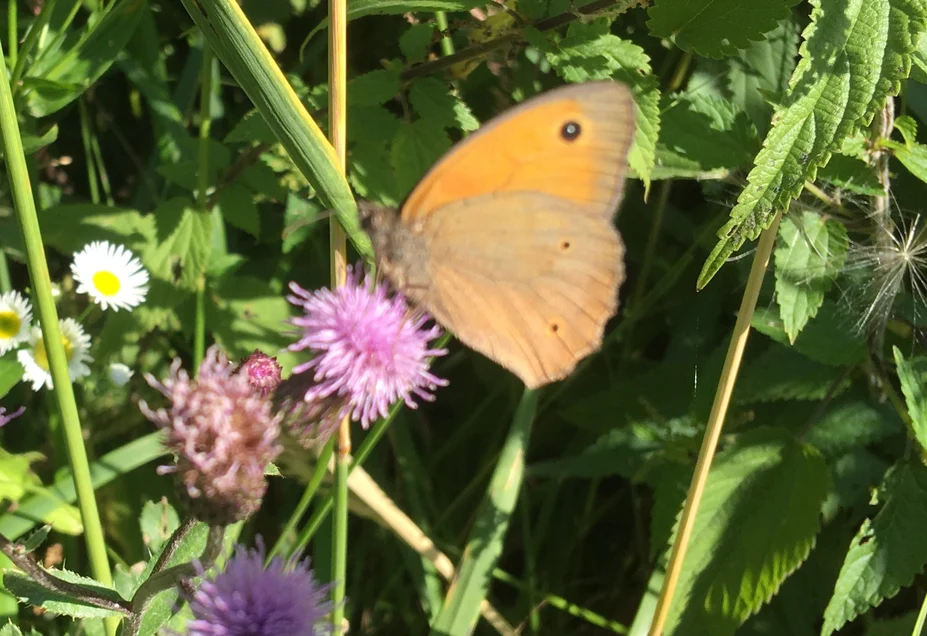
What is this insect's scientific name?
Maniola jurtina
